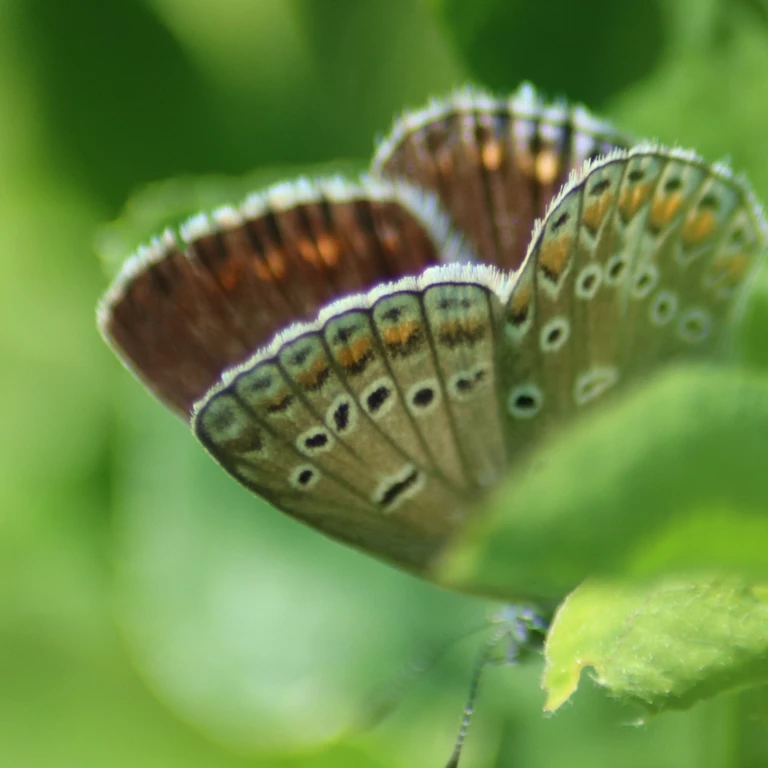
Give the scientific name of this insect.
Polyommatus icarus
